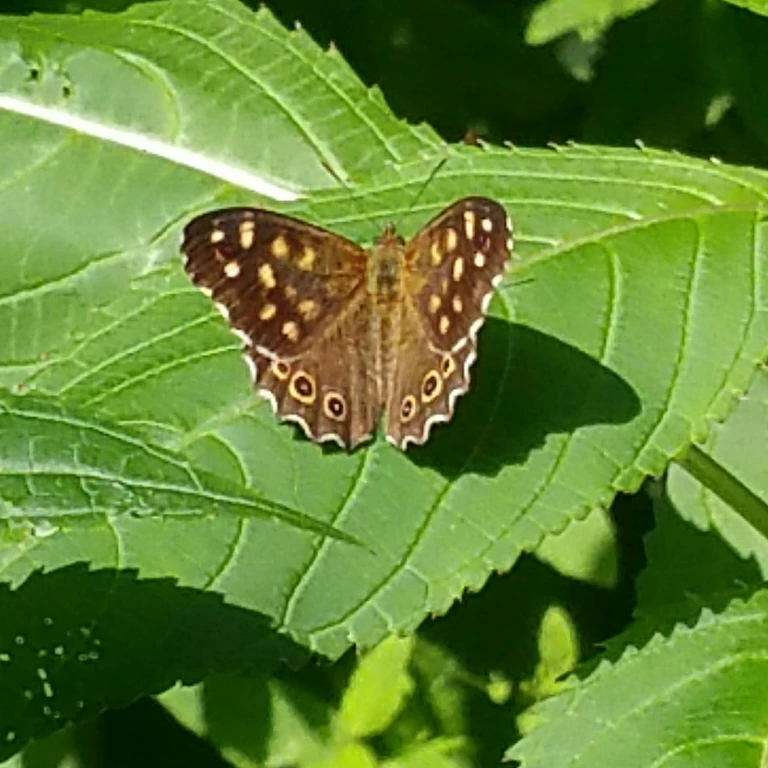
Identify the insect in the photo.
Pararge aegeria
